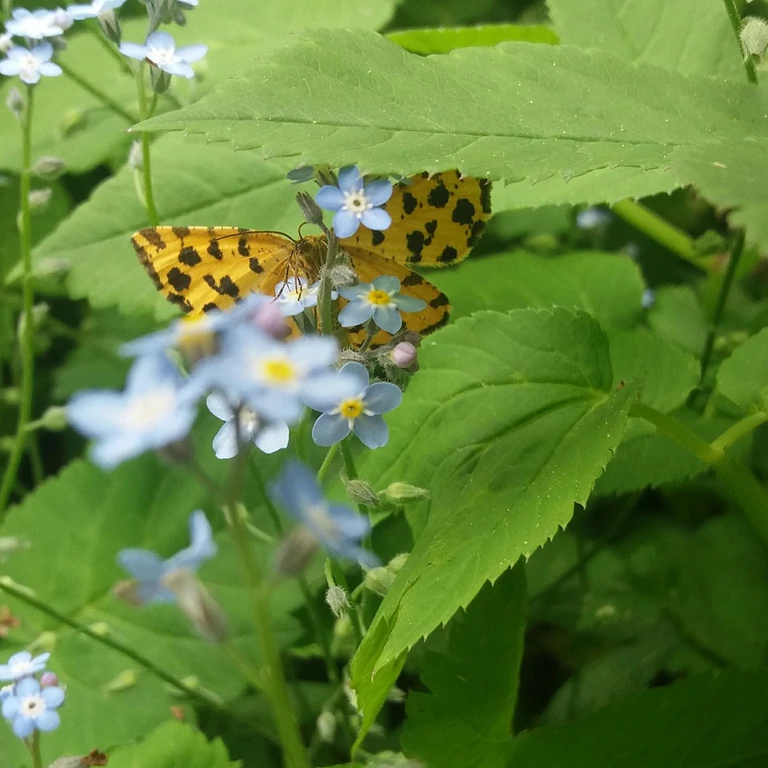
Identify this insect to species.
Pseudopanthera macularia
